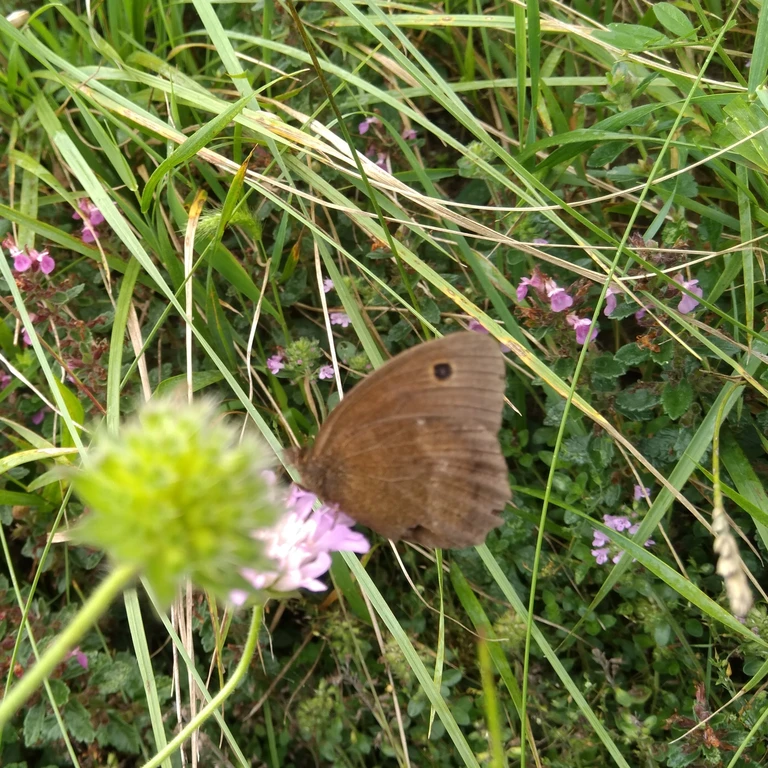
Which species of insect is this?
Minois dryas
